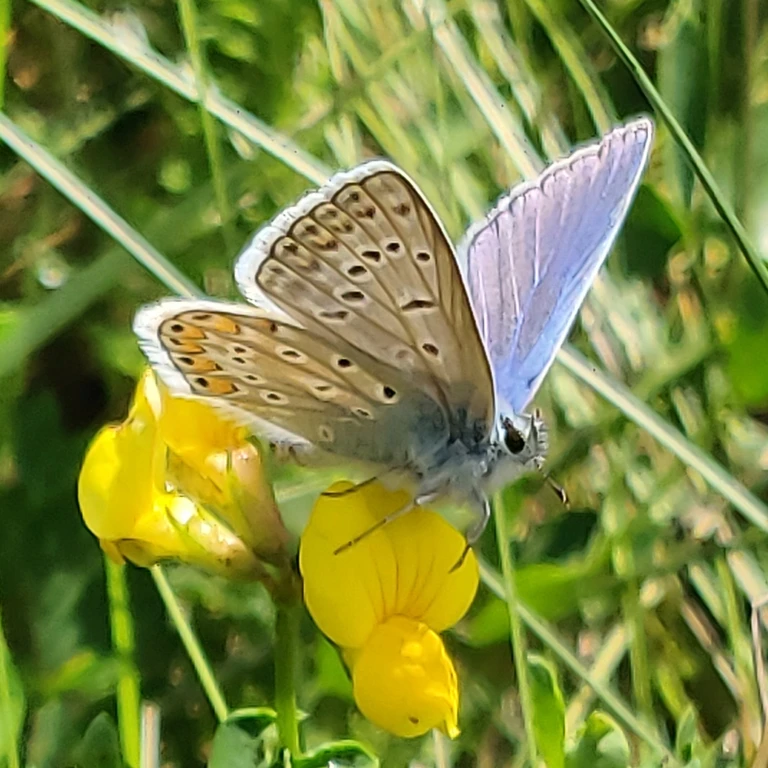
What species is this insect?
Polyommatus icarus
